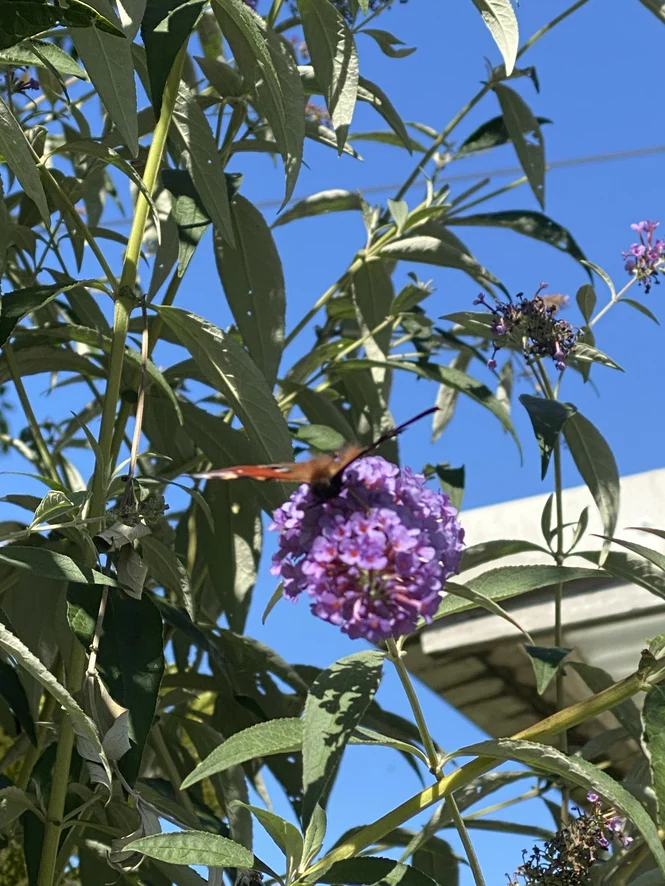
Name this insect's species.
Aglais io
